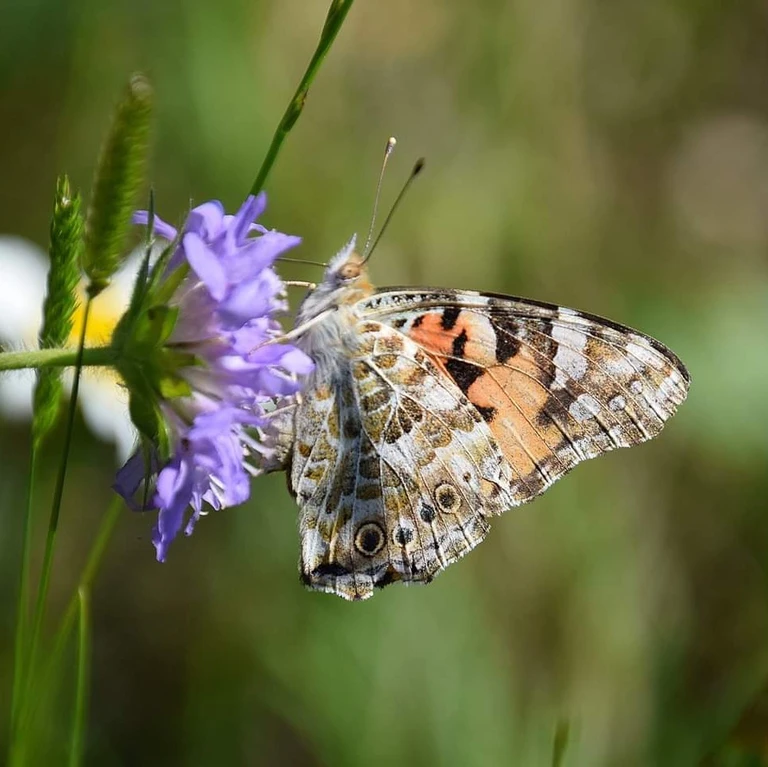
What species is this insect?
Vanessa cardui
